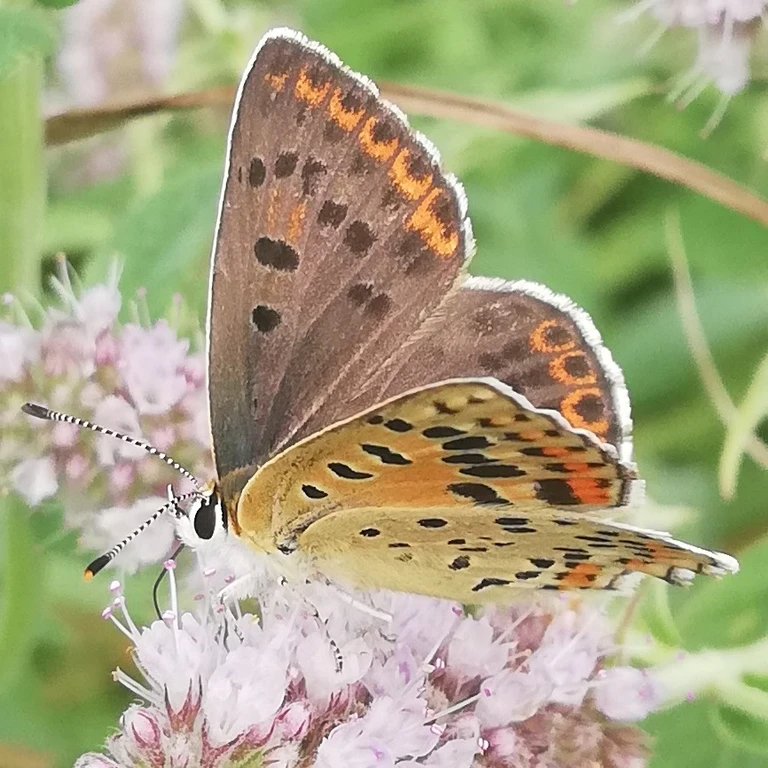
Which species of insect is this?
Lycaena tityrus (also Loweia tityrus)
